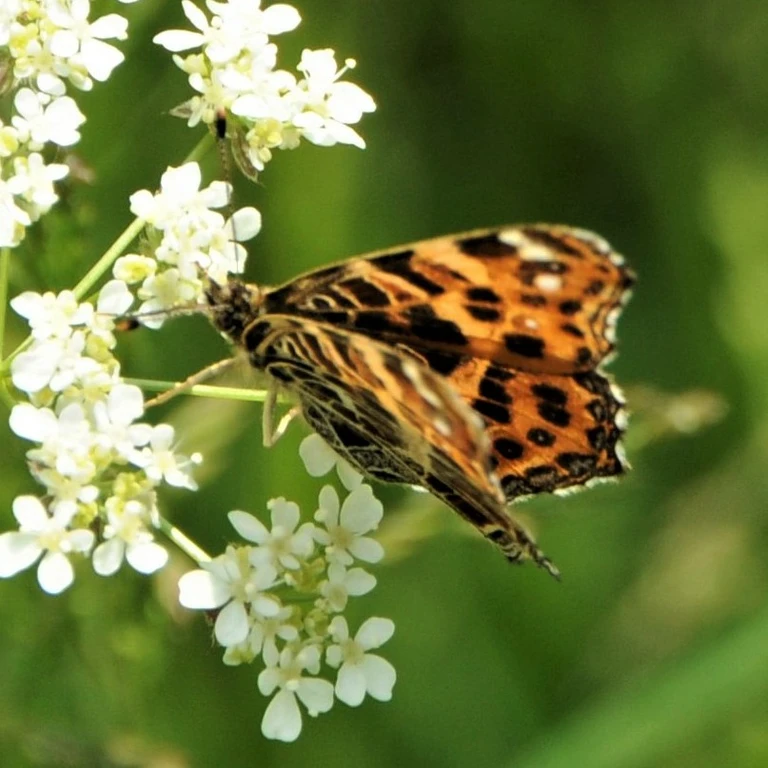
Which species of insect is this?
Araschnia levana
